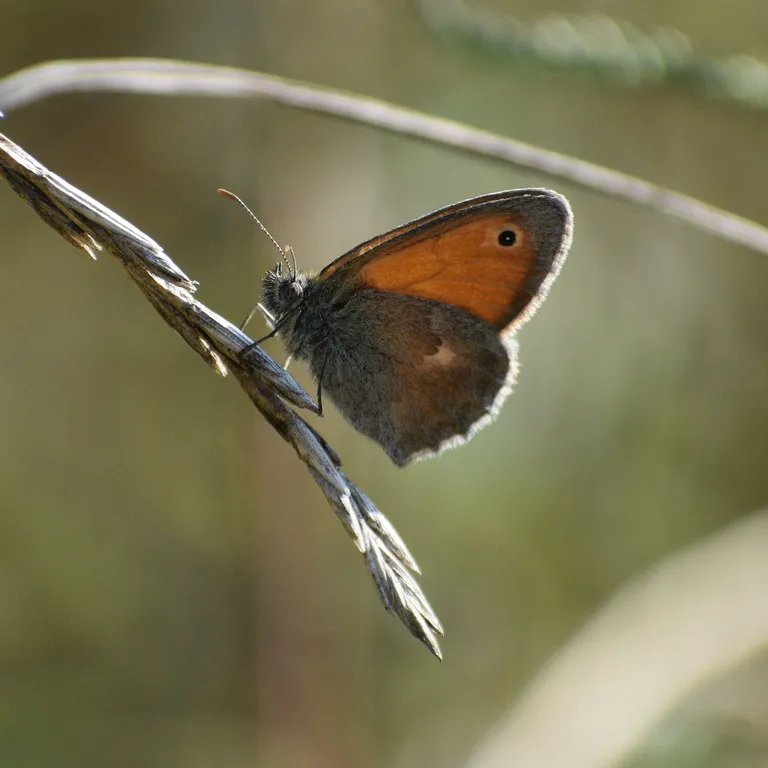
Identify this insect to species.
Coenonympha pamphilus
